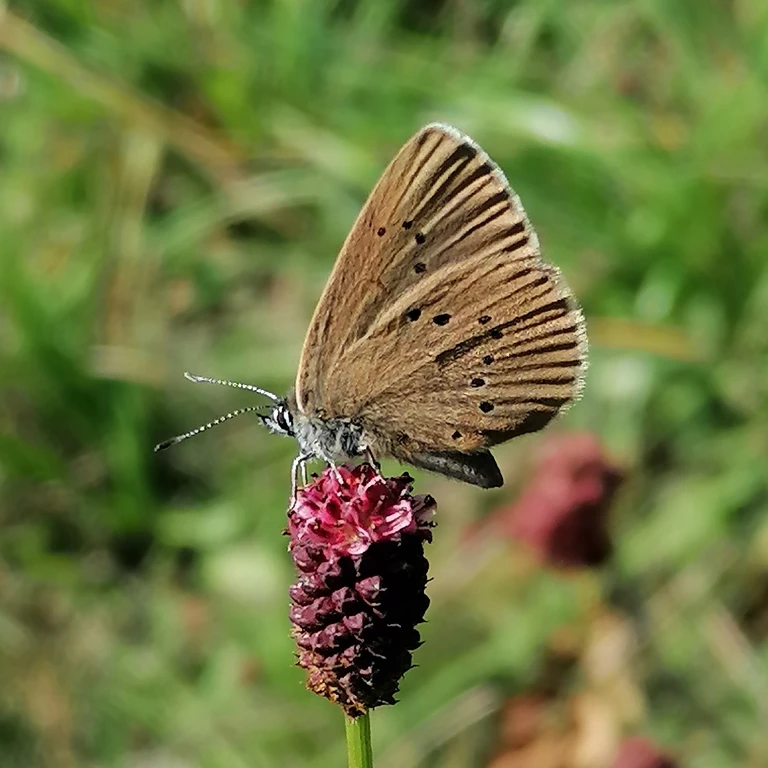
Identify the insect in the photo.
Phengaris nausithous (also Maculinea nausithous)
